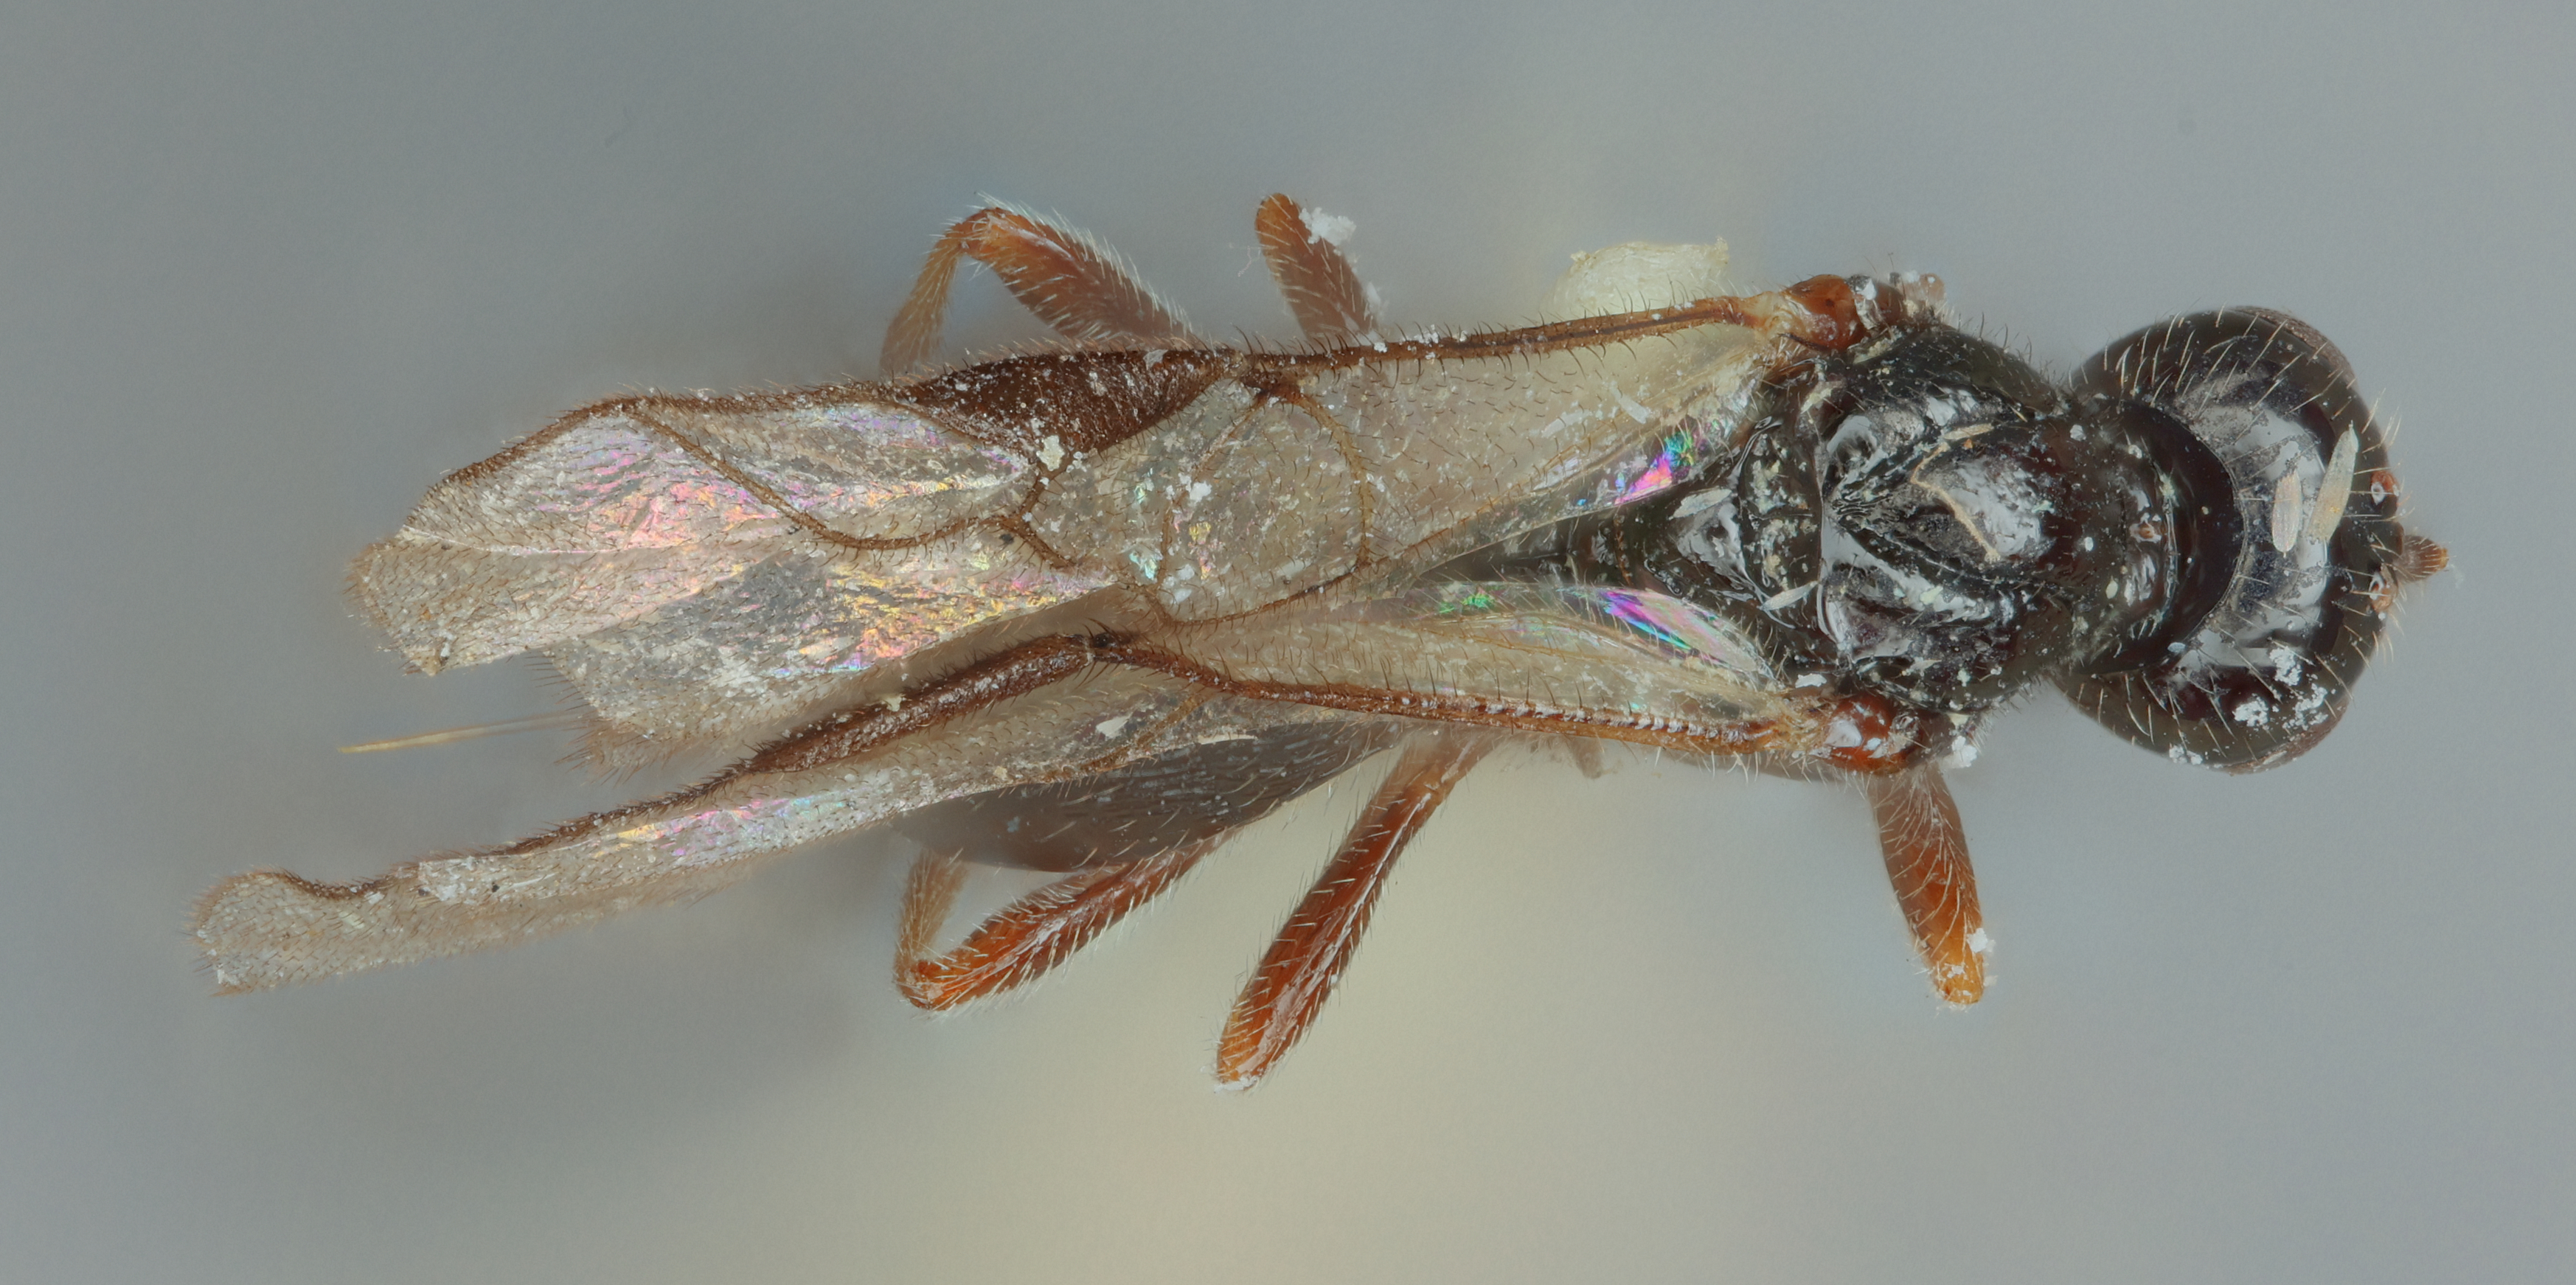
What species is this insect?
Triaspis stilpnogaster
